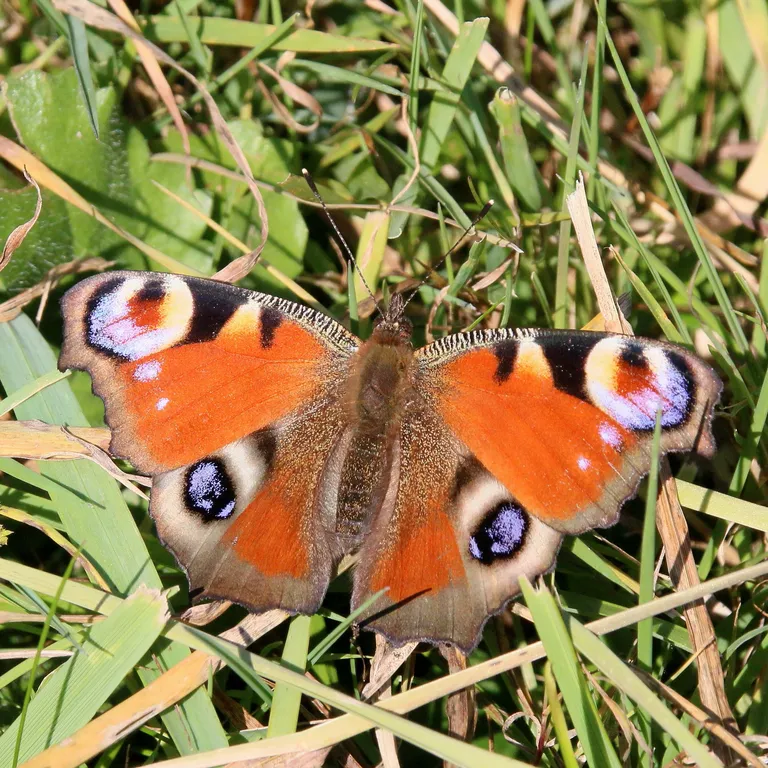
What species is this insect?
Aglais io
